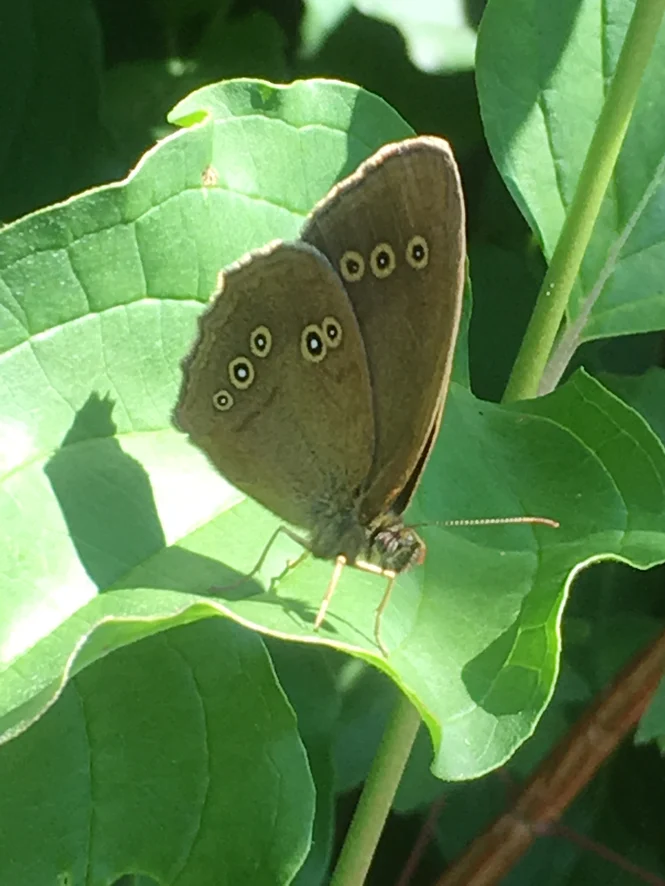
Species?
Aphantopus hyperantus
